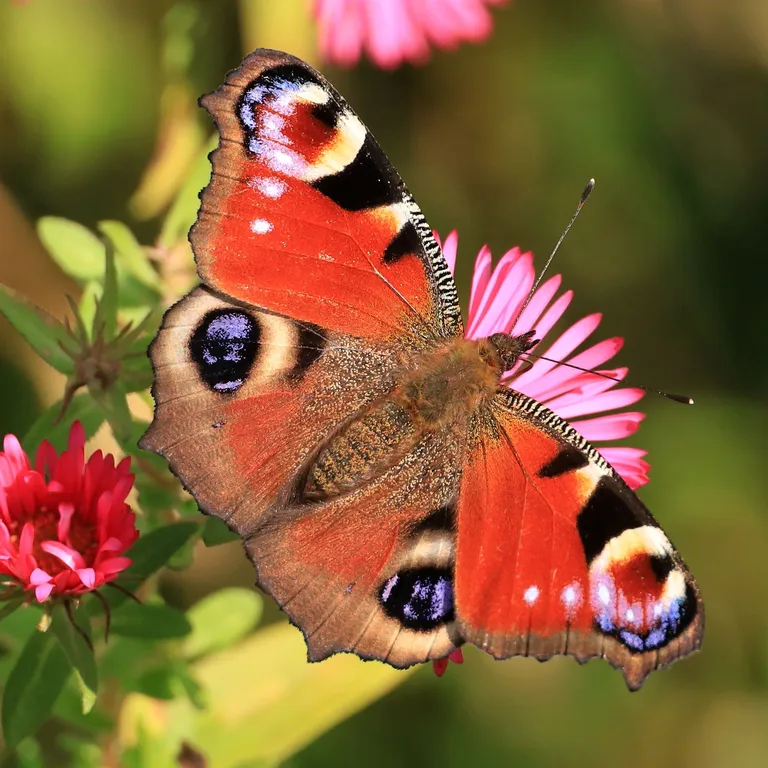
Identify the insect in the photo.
Aglais io
